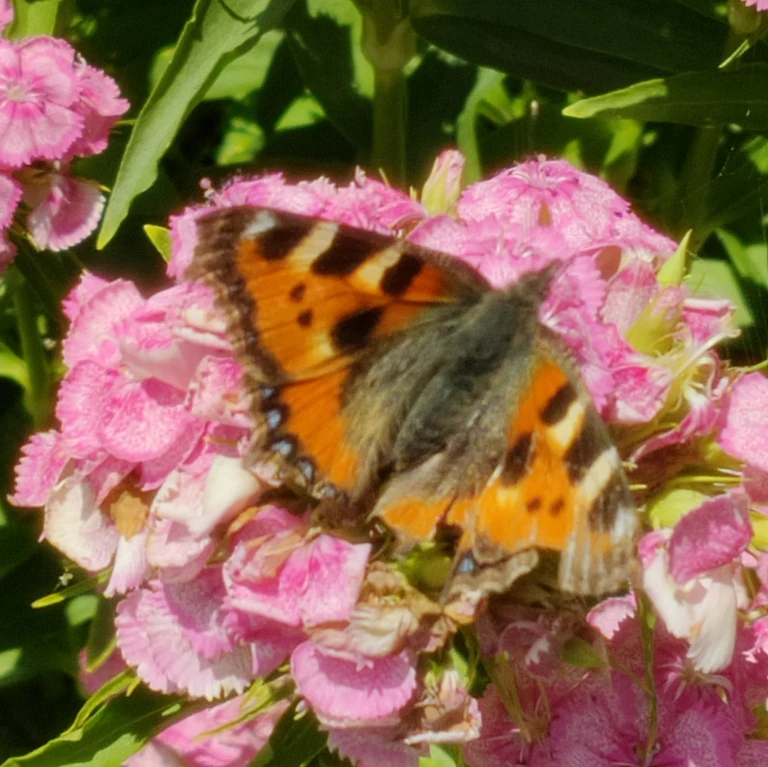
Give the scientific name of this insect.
Aglais urticae
